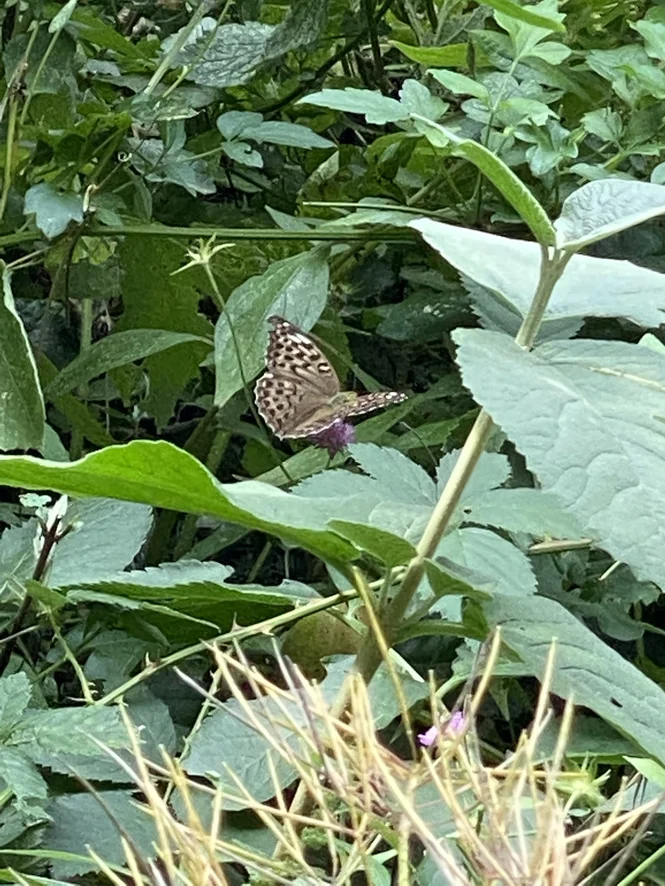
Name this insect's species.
Argynnis paphia
